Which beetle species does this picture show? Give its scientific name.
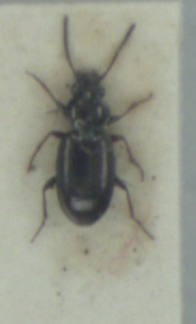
Bembidion properans
